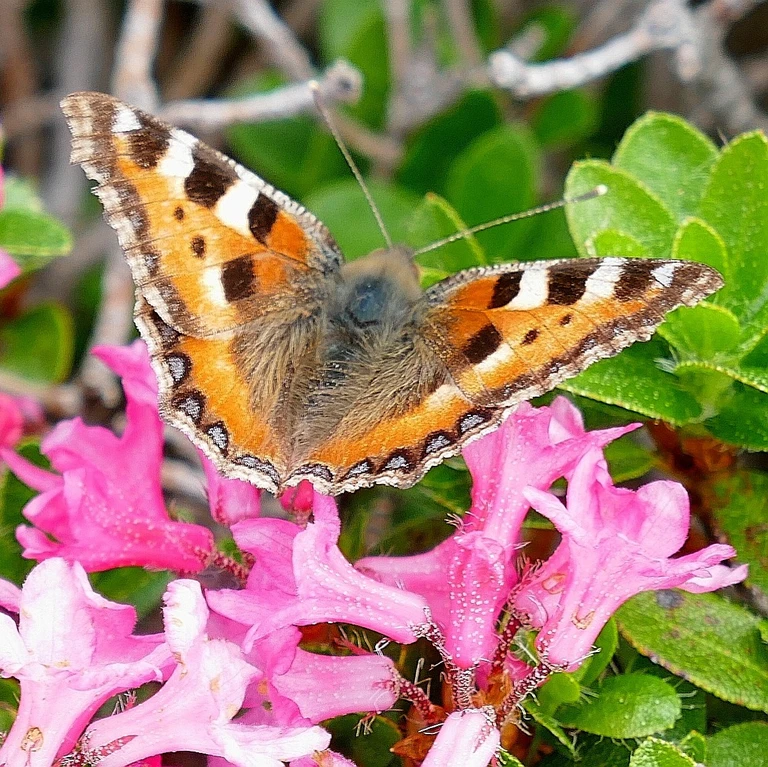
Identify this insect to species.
Aglais urticae
